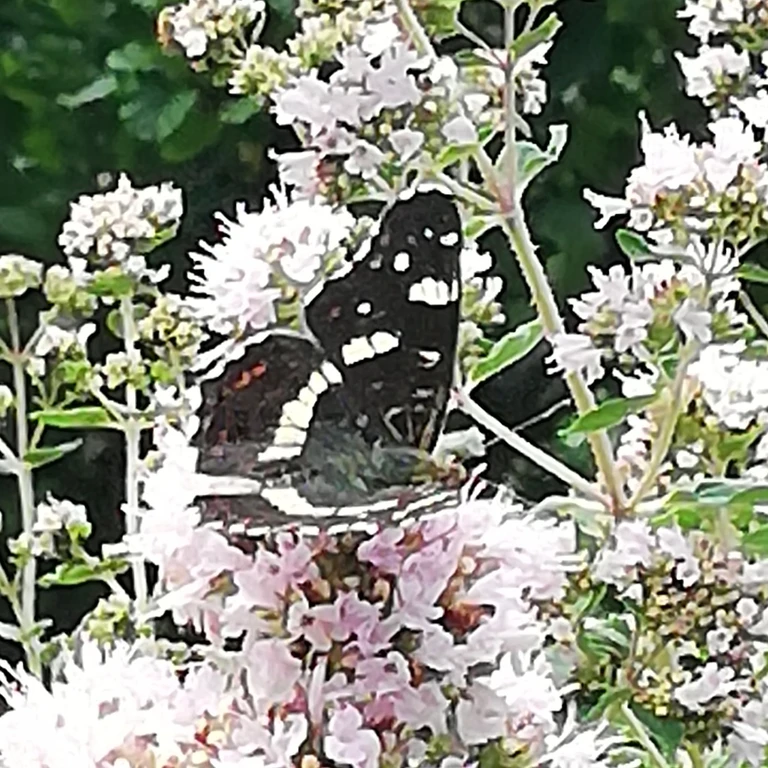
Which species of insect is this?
Araschnia levana
